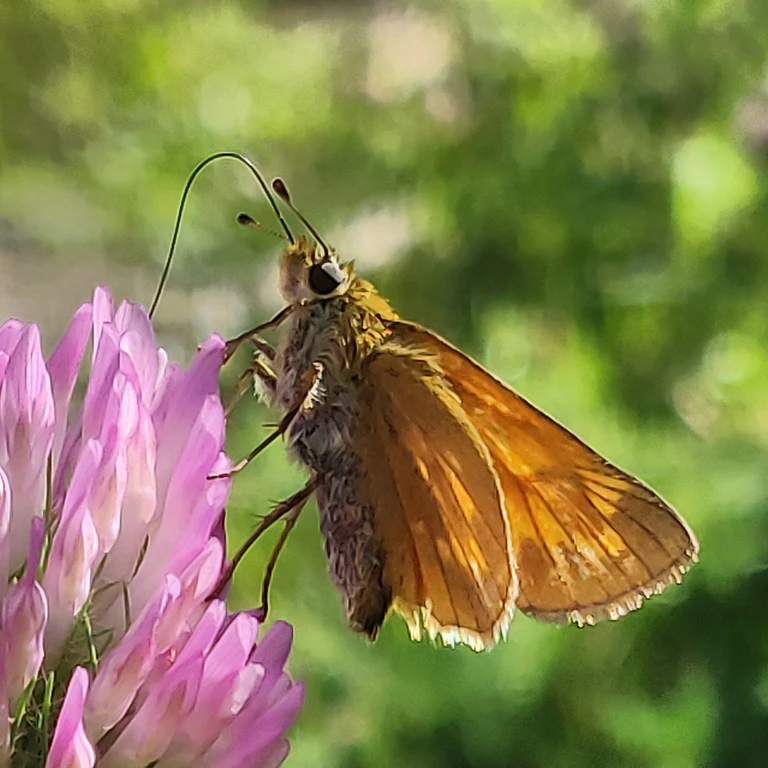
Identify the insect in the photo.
Ochlodes sylvanus (also Ochlodes venata)
